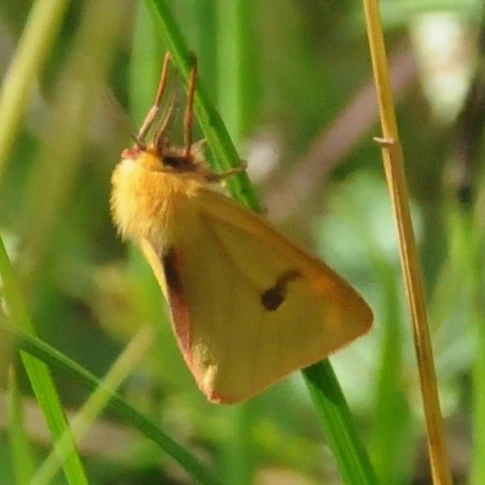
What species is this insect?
Diacrisia sannio
